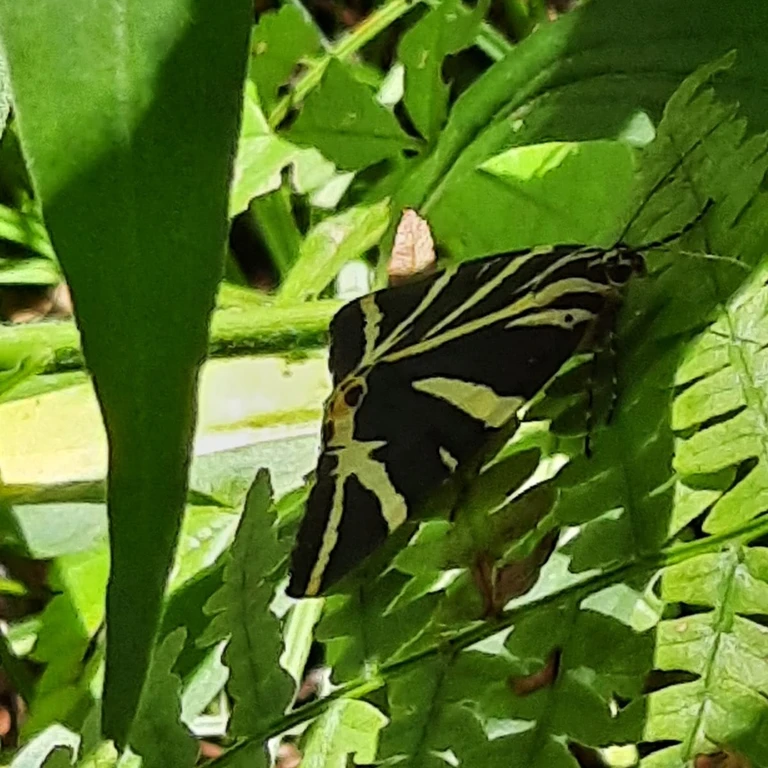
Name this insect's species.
Euplagia quadripunctaria
